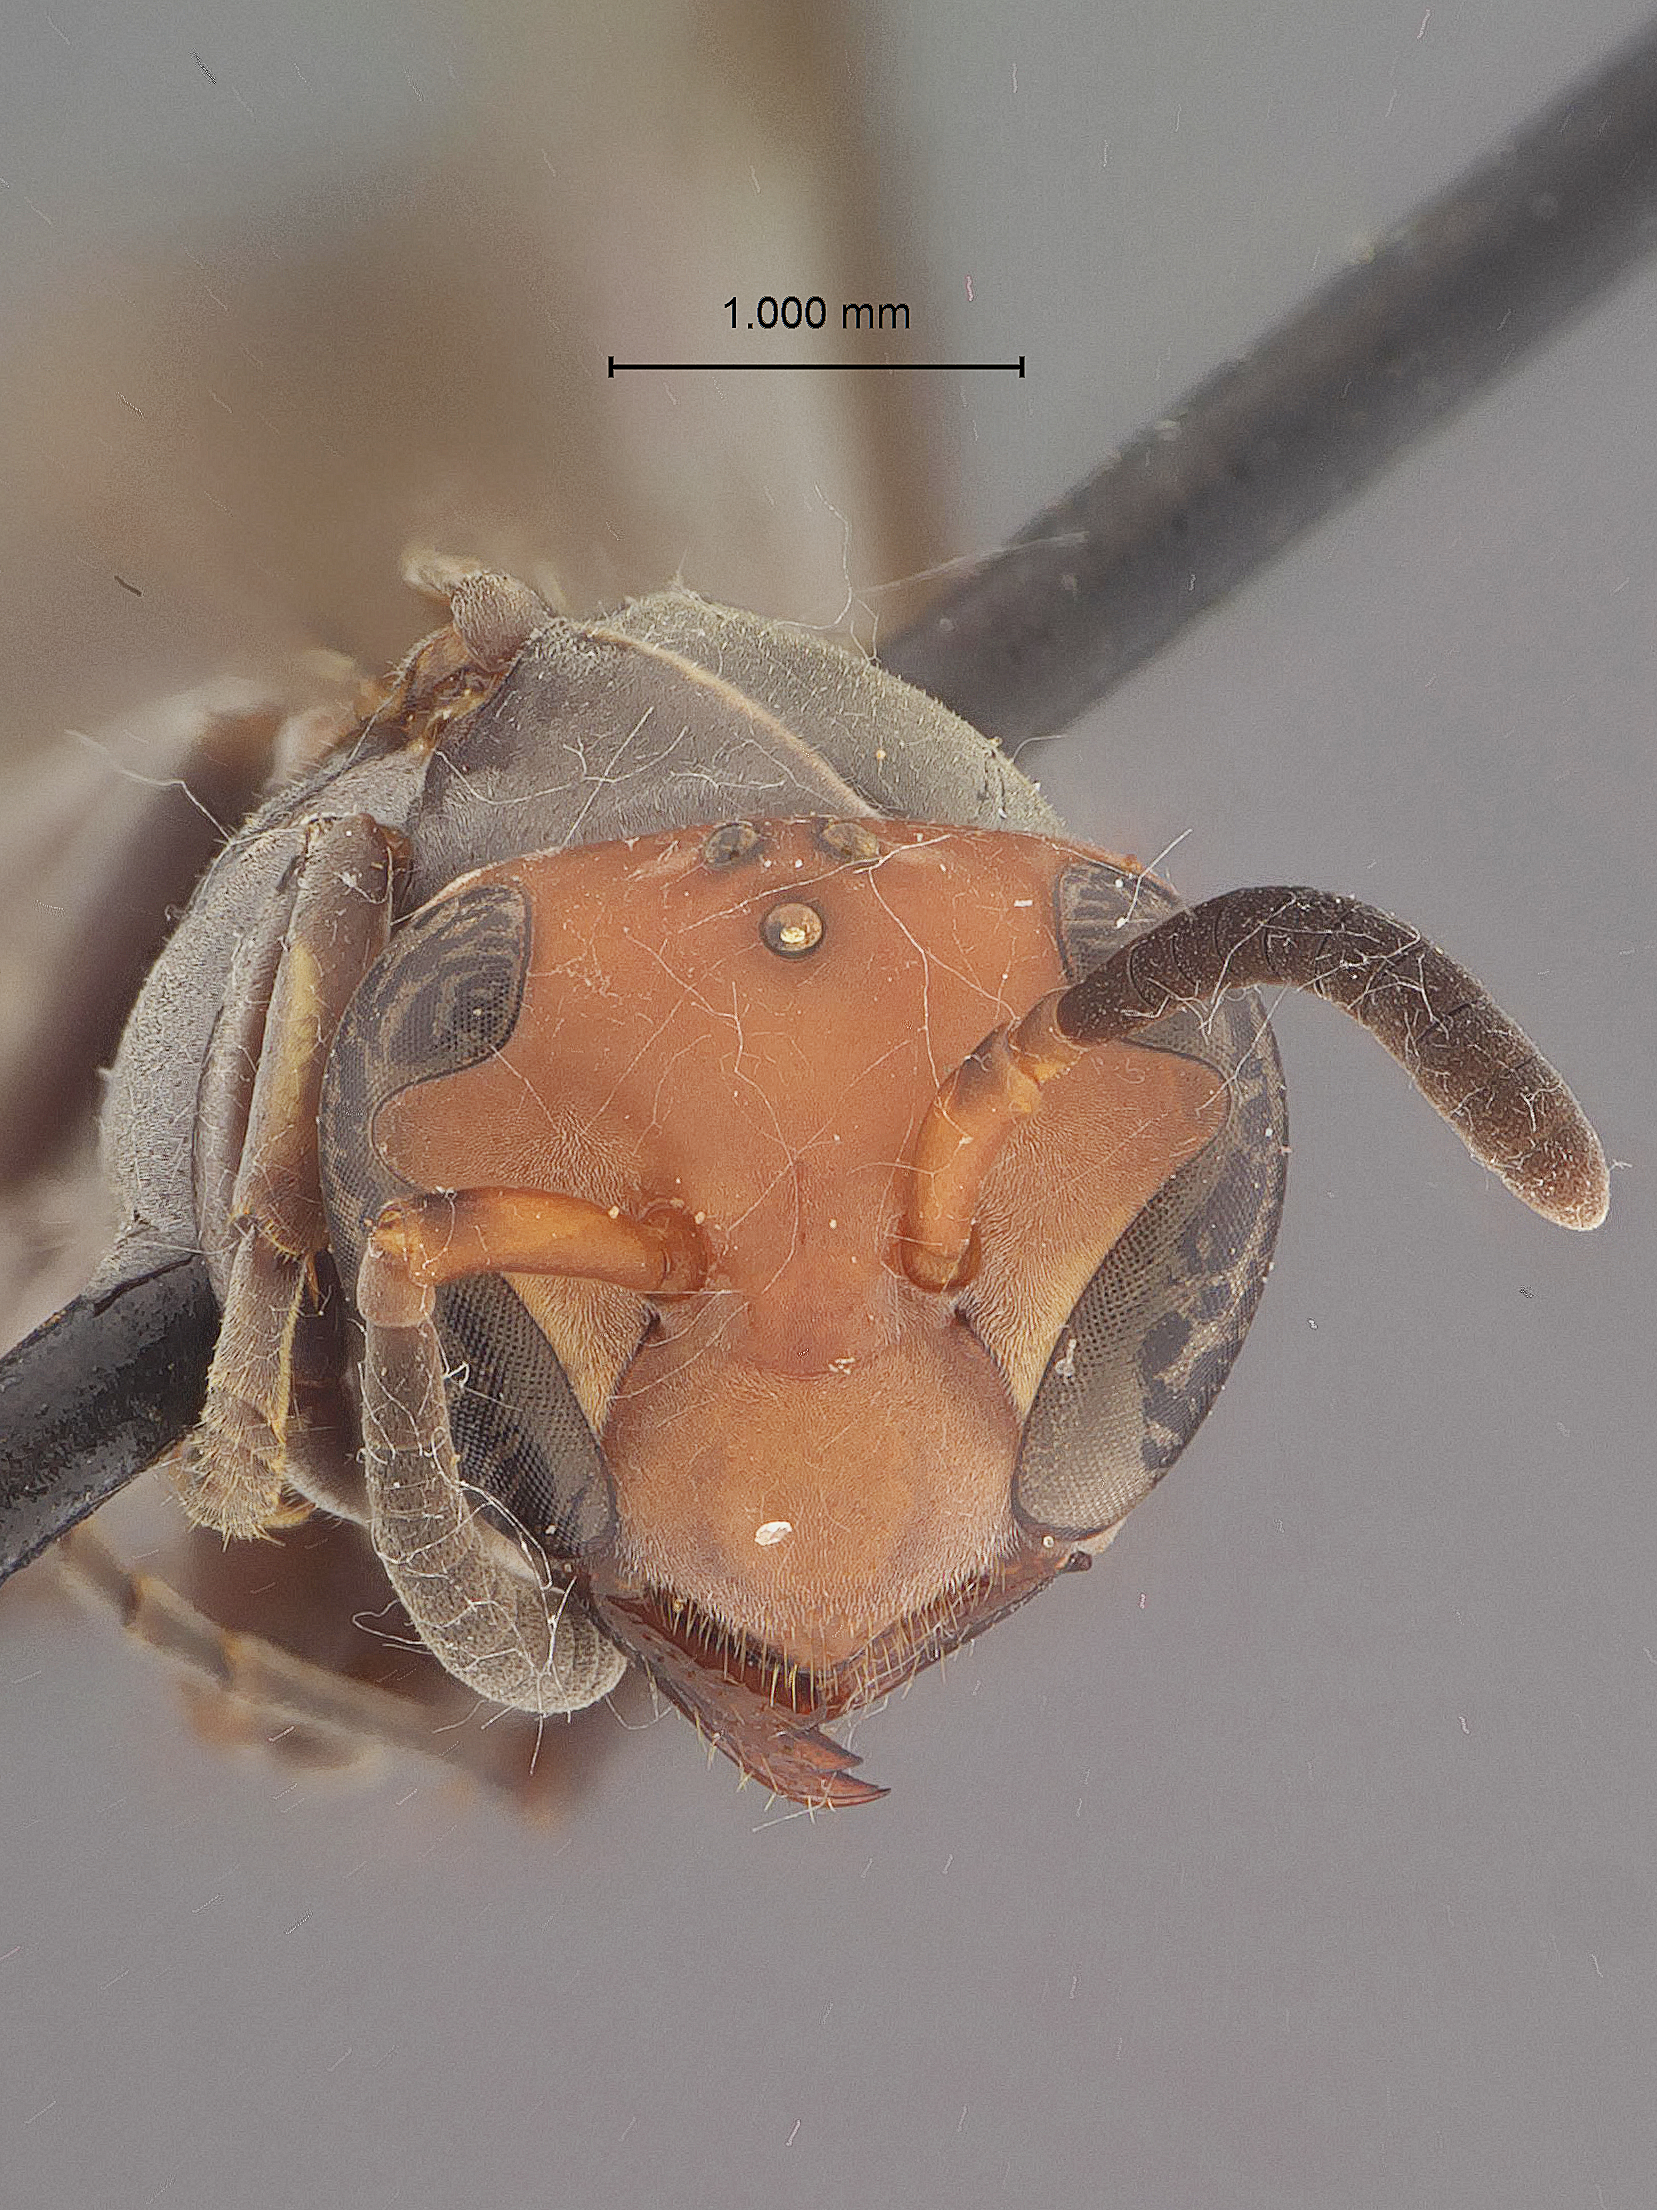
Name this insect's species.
Polybia ruficeps
